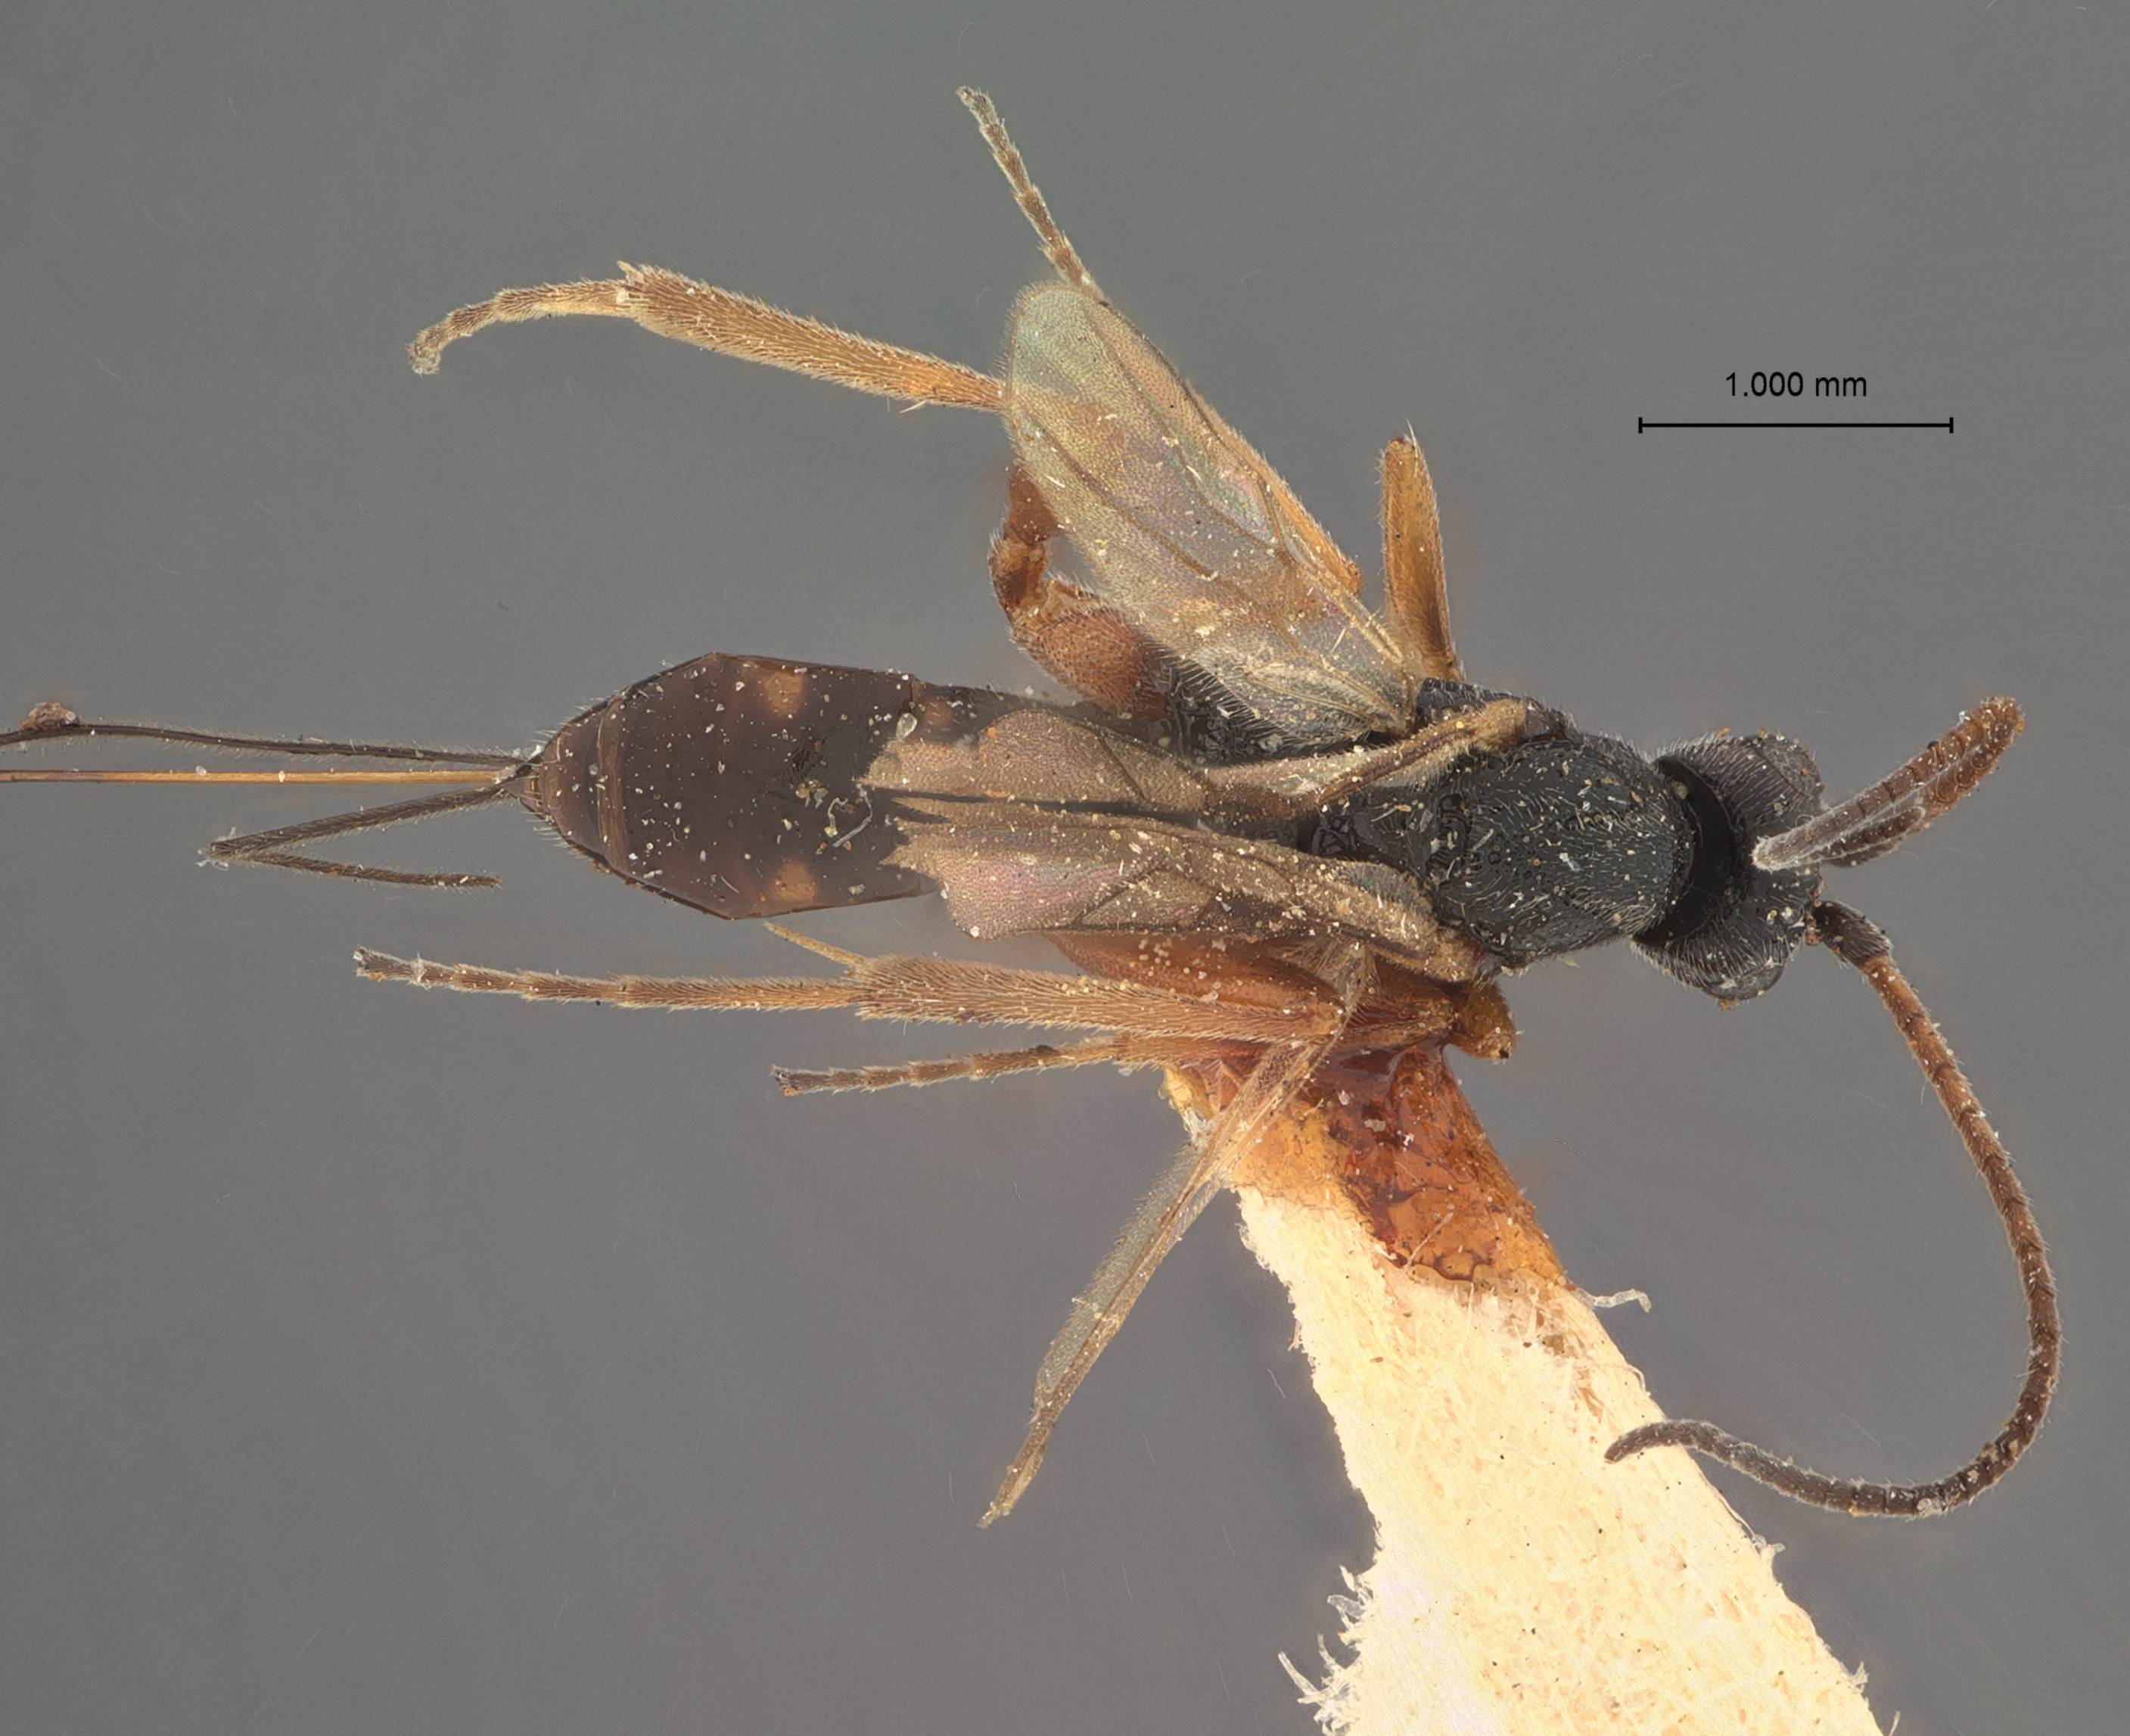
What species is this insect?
Orgilus erythropus
